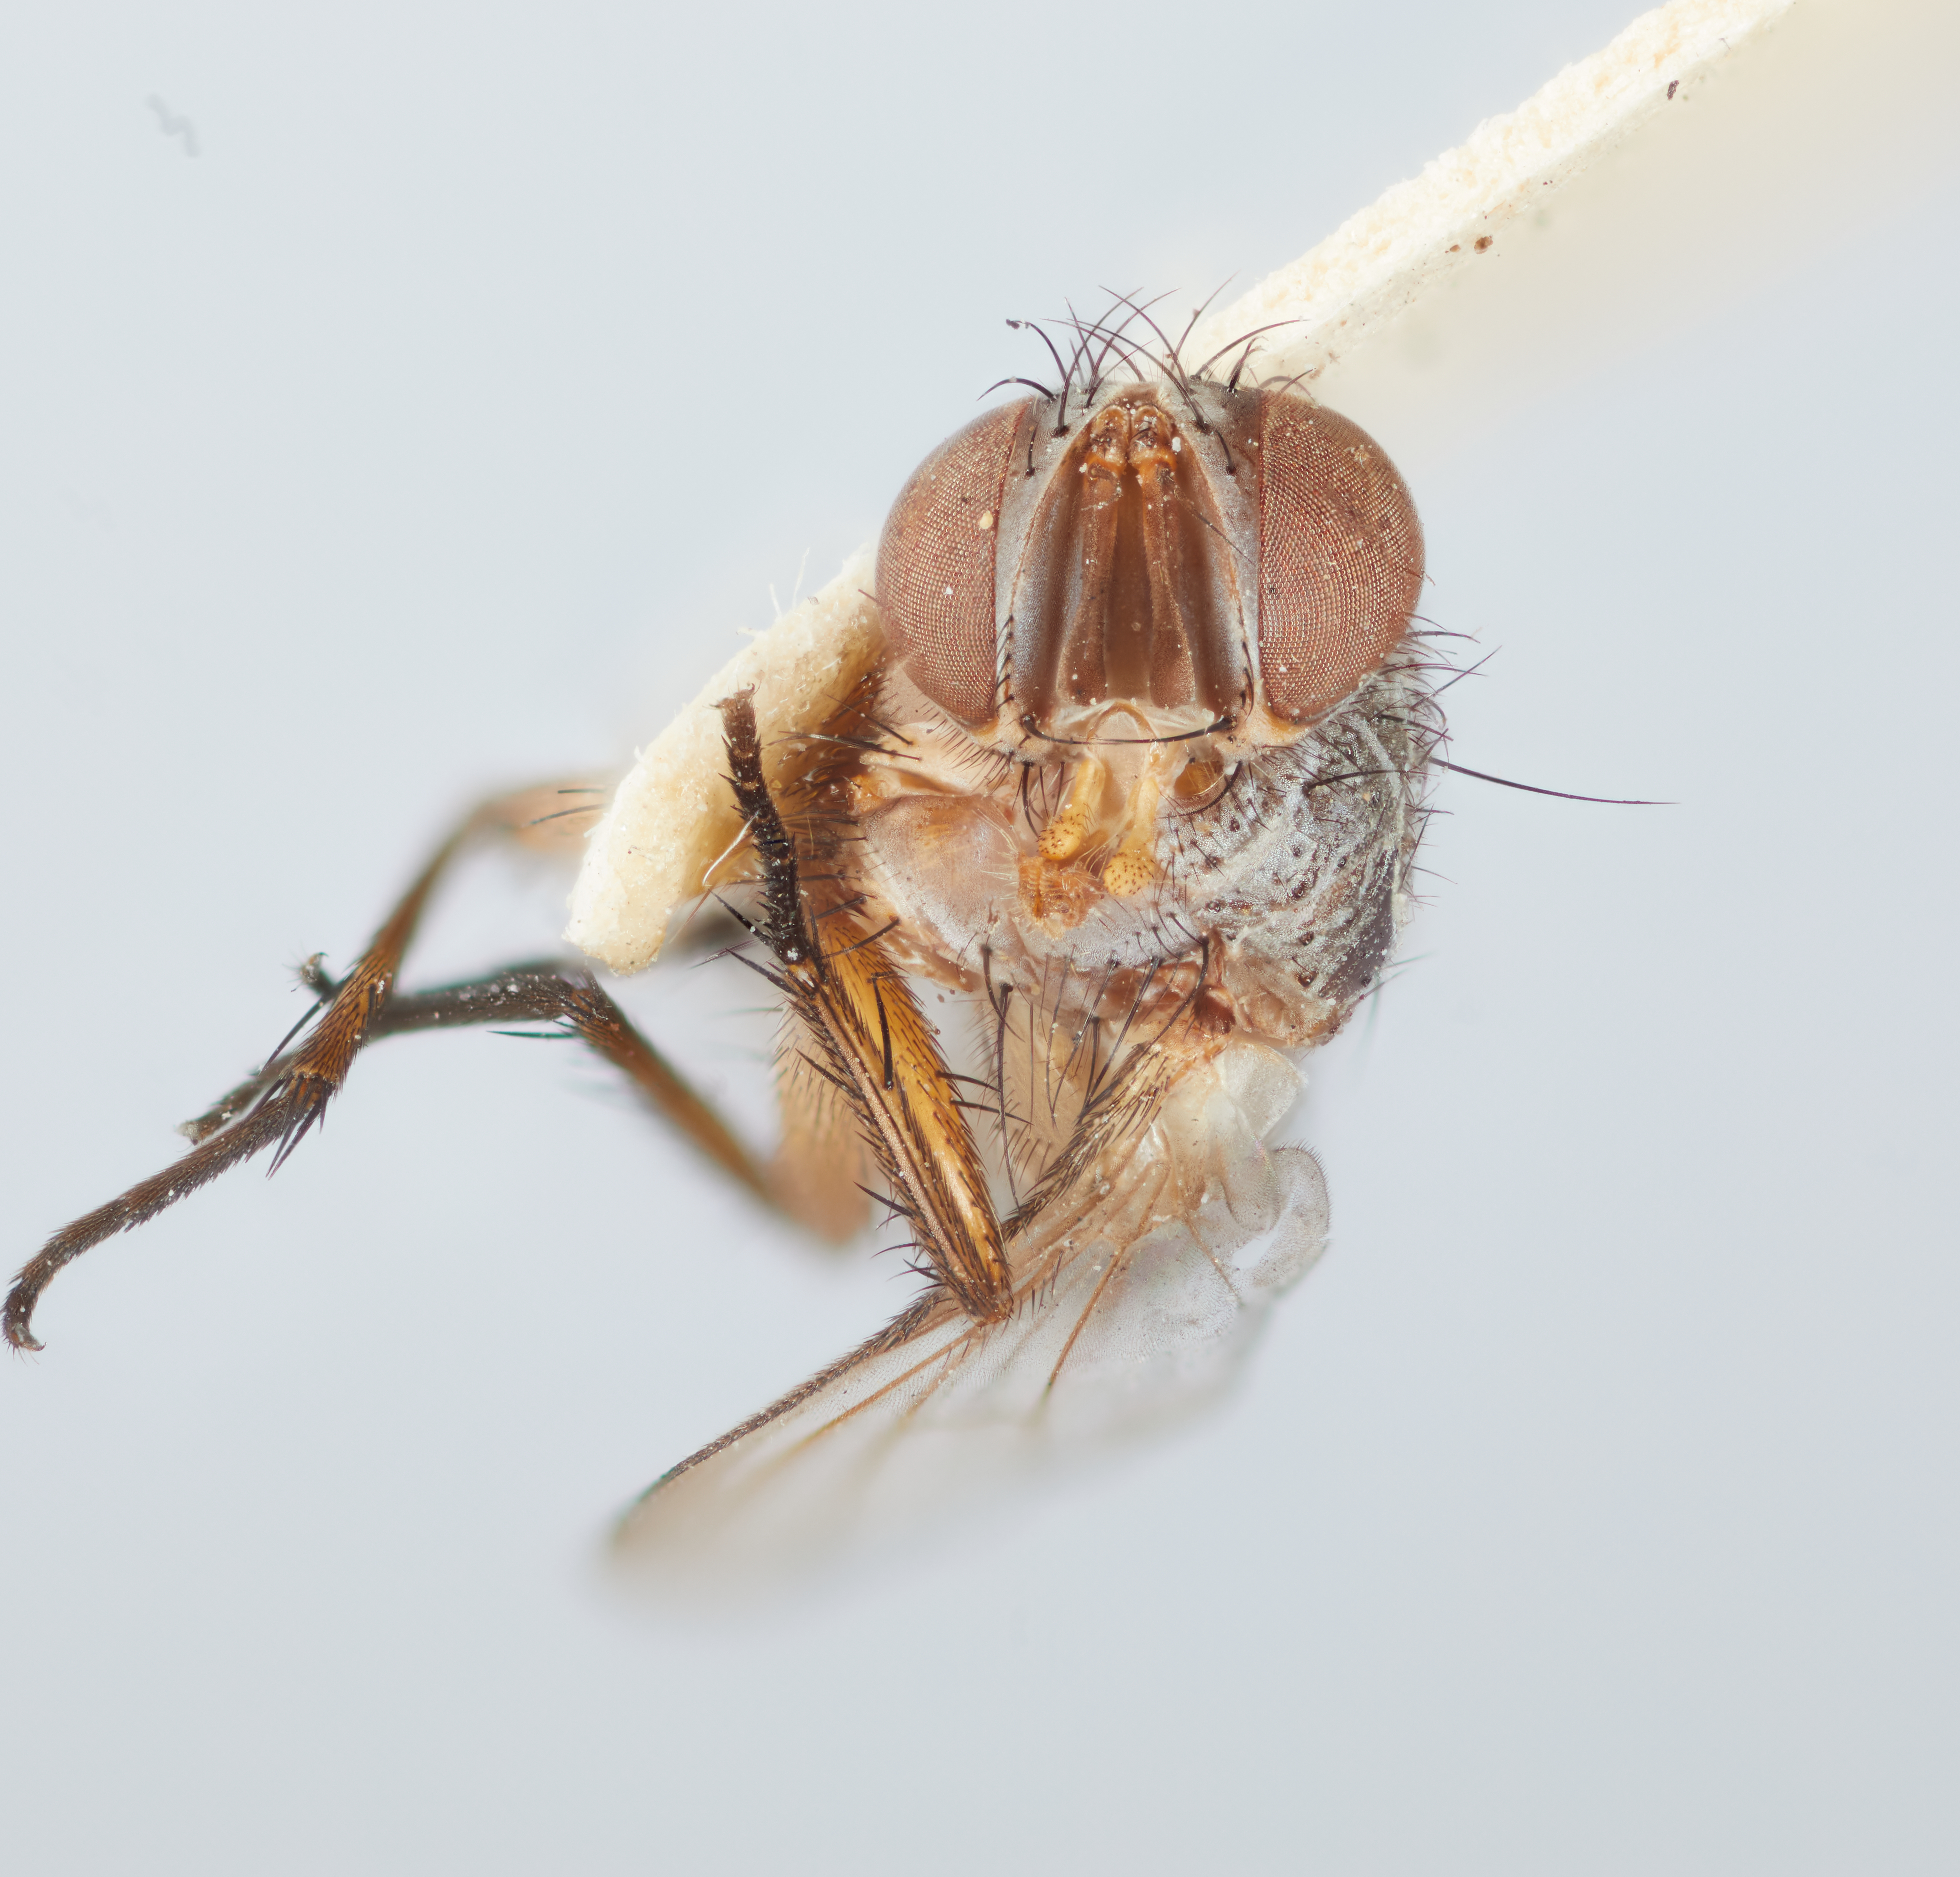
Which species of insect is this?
Hypostena setinervis
